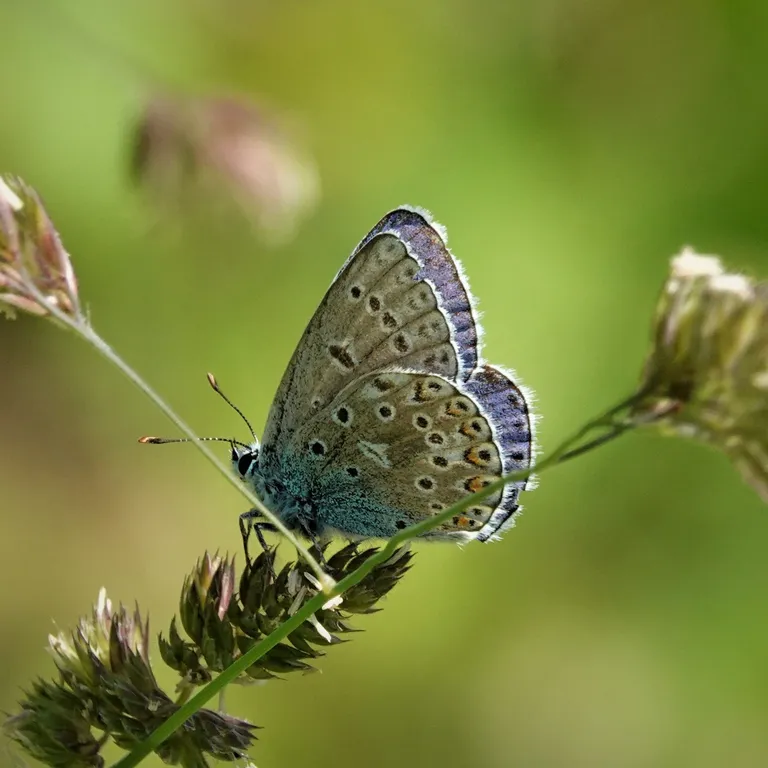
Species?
Polyommatus icarus
